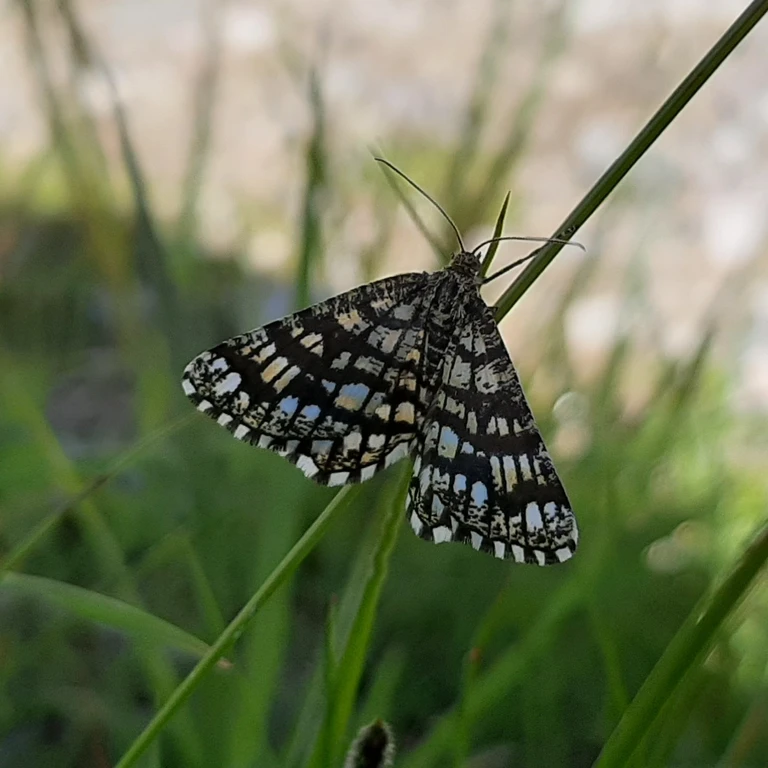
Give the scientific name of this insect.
Chiasmia clathrata
